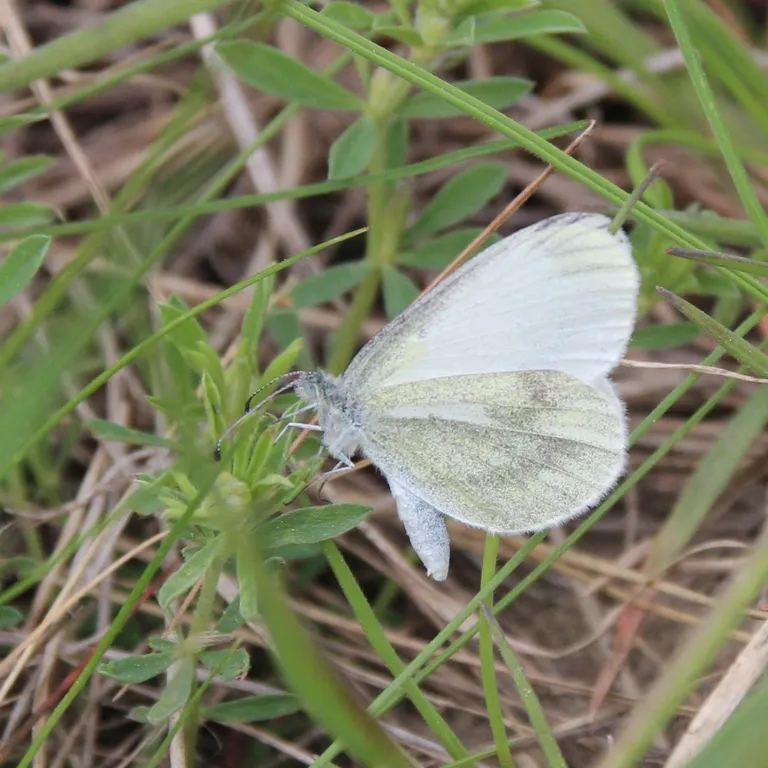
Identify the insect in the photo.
Leptidea sinapis/juvernica
